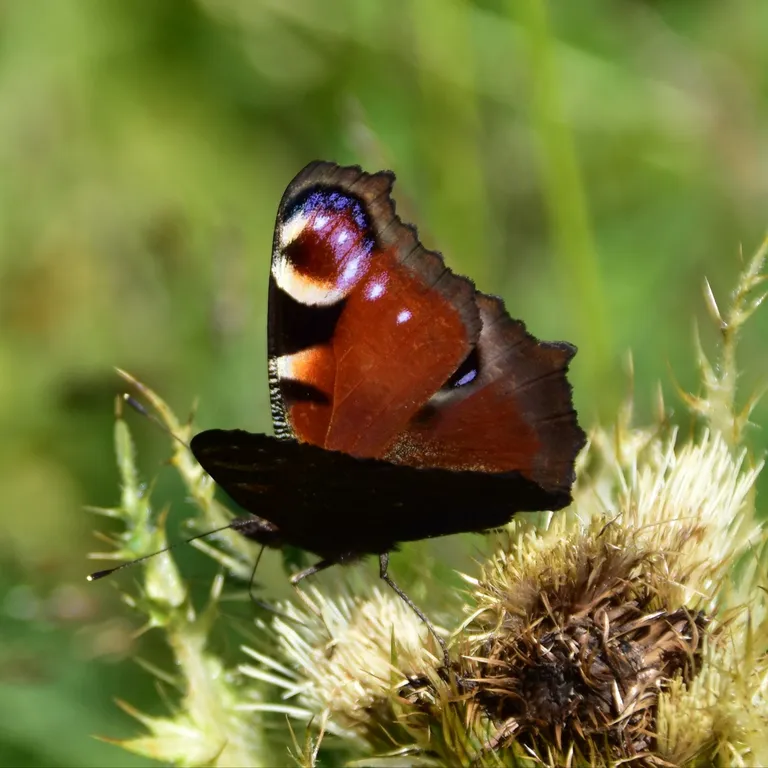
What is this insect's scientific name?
Aglais io
